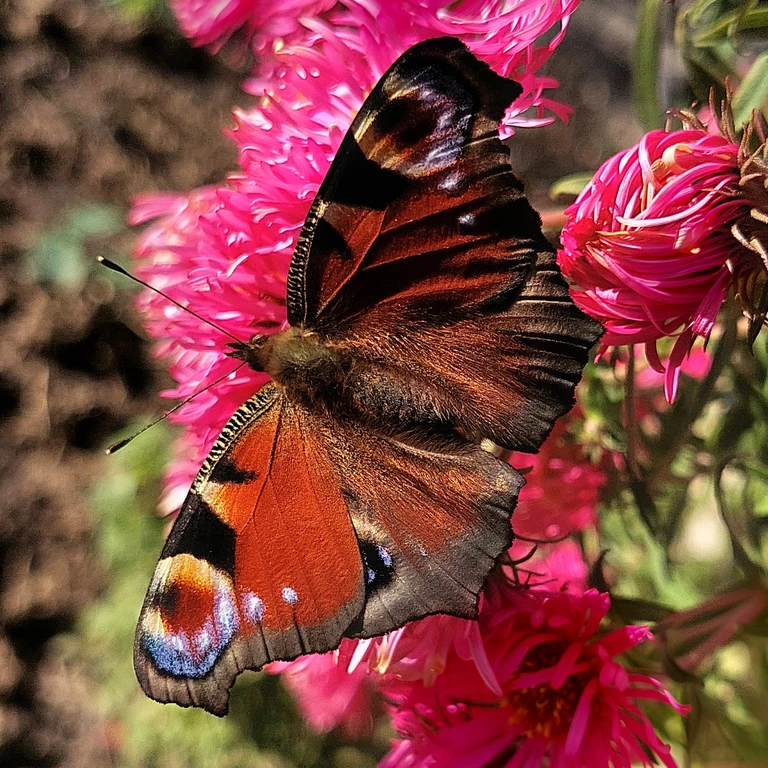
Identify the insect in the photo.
Aglais io
